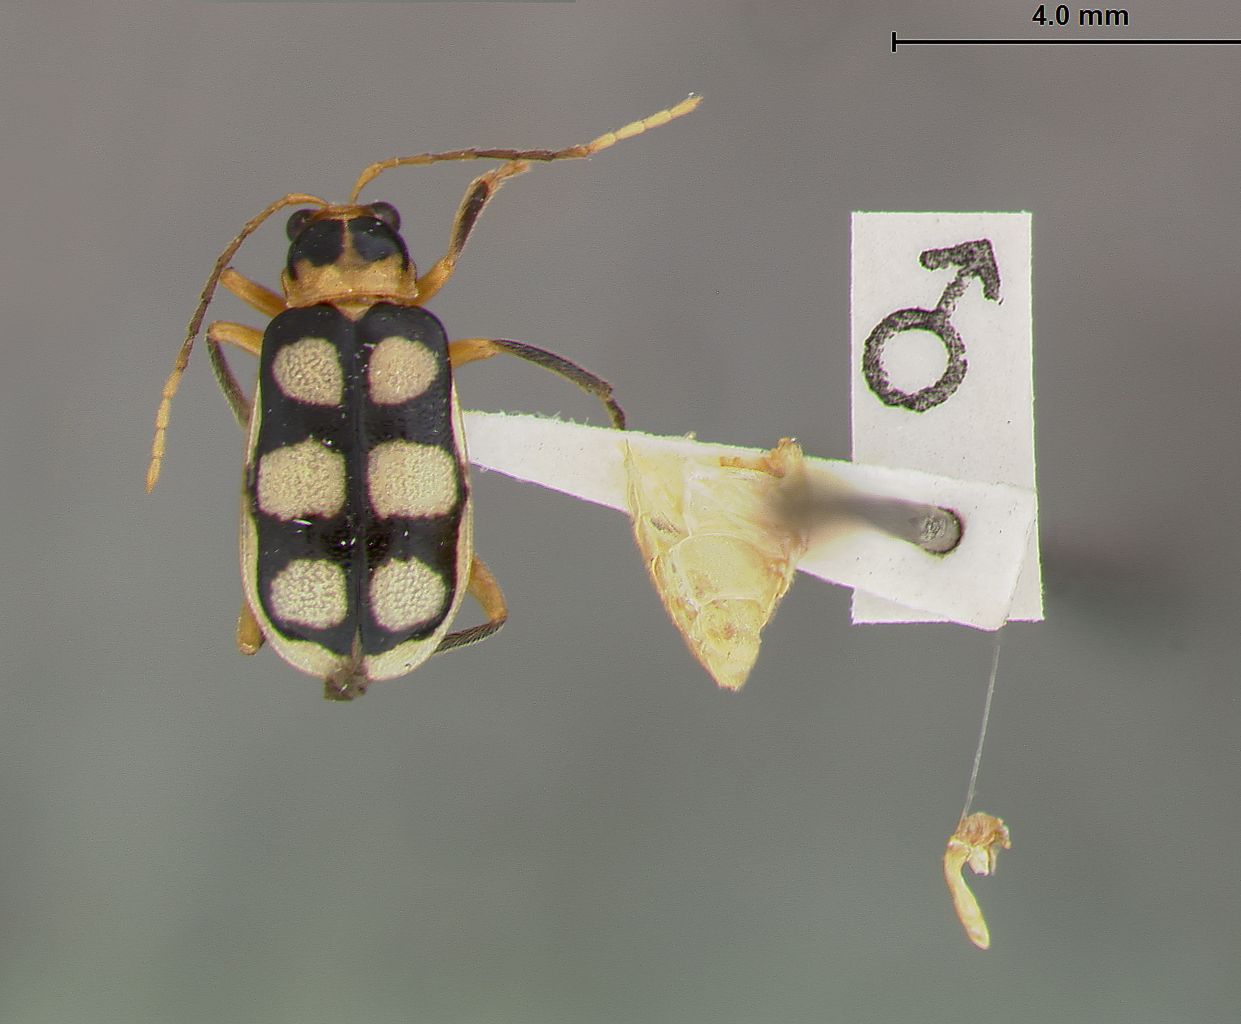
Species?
Iceloceras latiplagiatum
